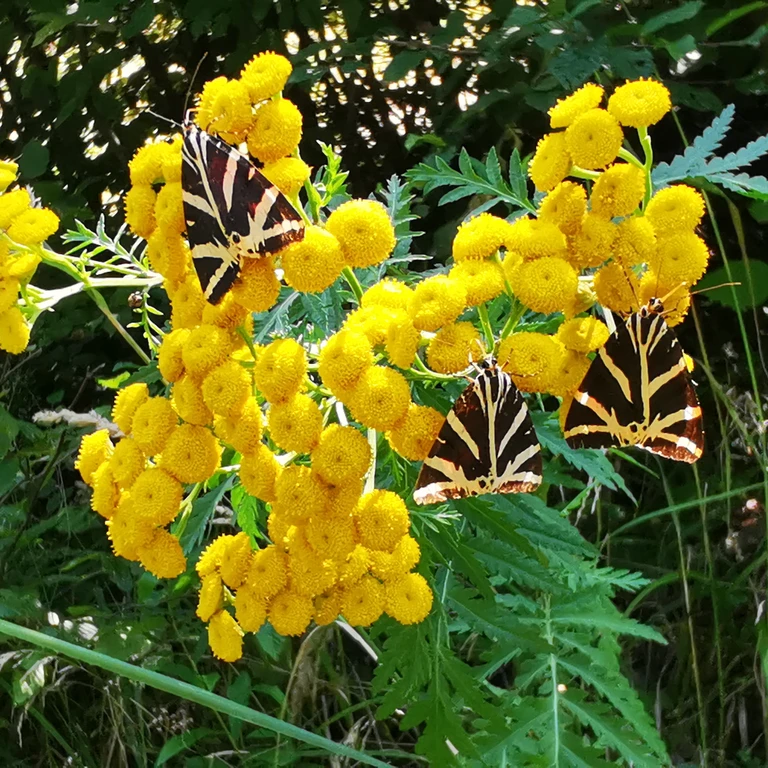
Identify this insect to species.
Euplagia quadripunctaria
